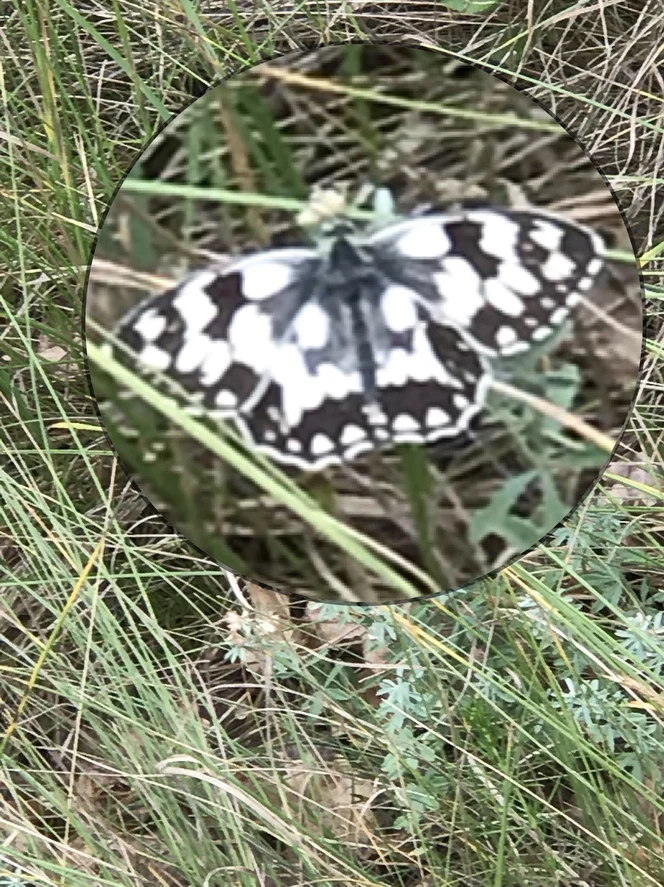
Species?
Melanargia galathea
